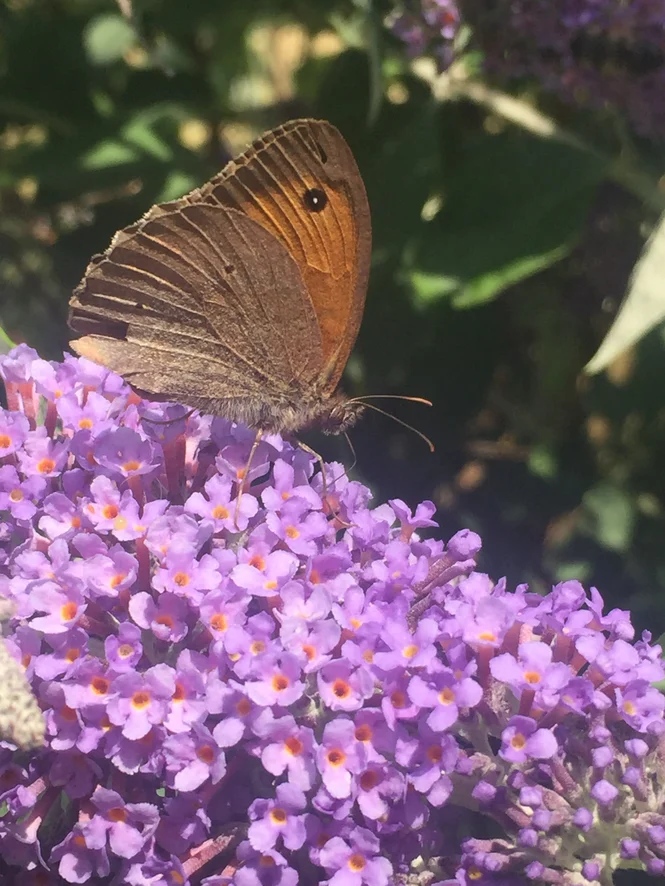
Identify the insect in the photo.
Maniola jurtina
